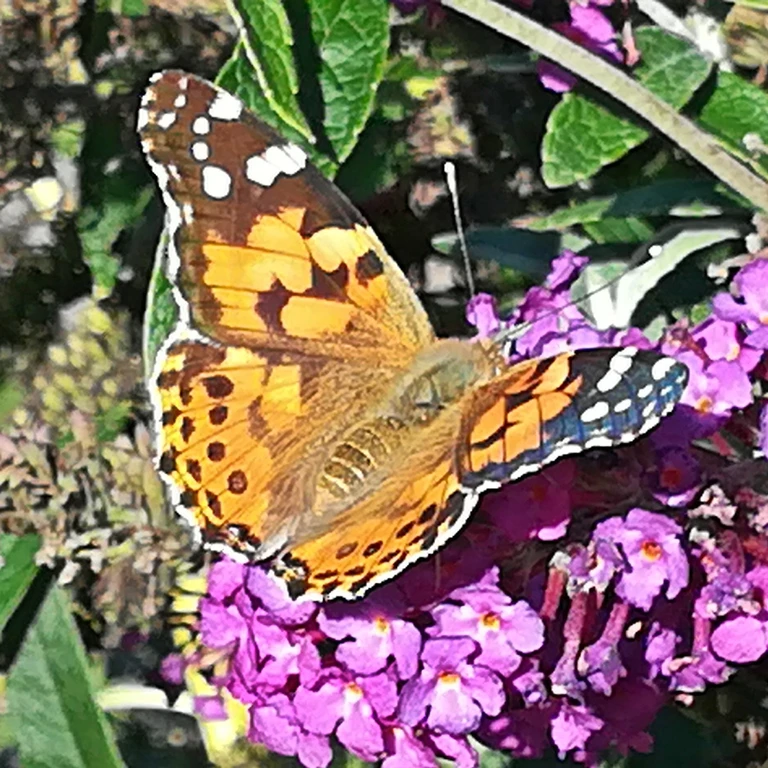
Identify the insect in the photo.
Vanessa cardui
